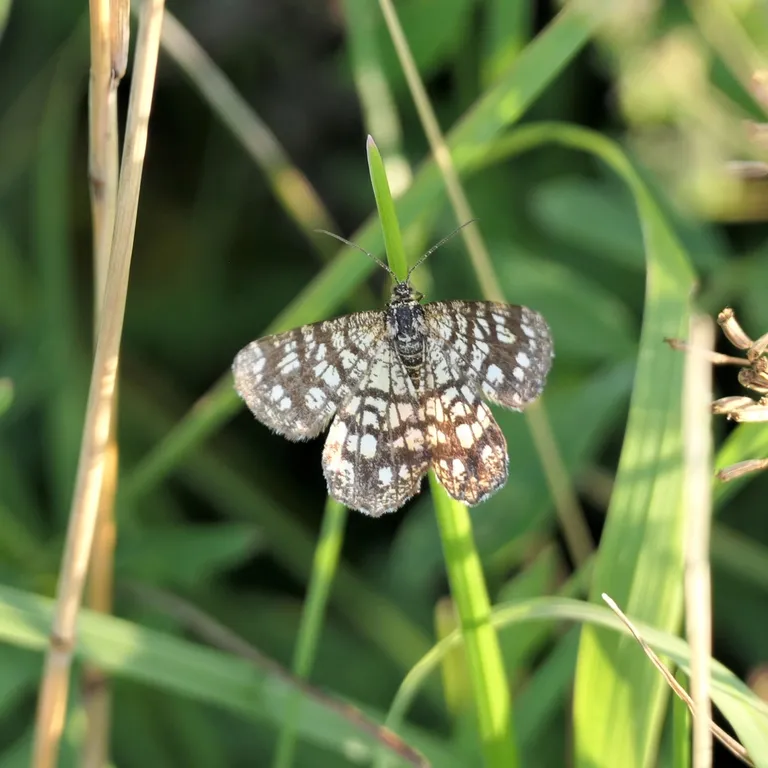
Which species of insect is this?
Chiasmia clathrata
